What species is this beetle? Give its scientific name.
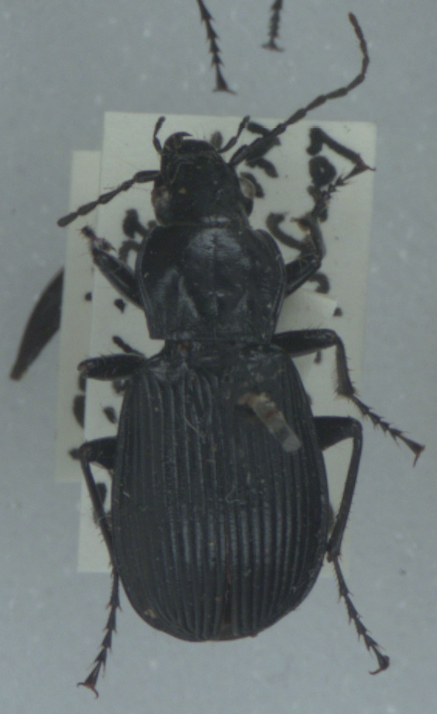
Pterostichus niger
